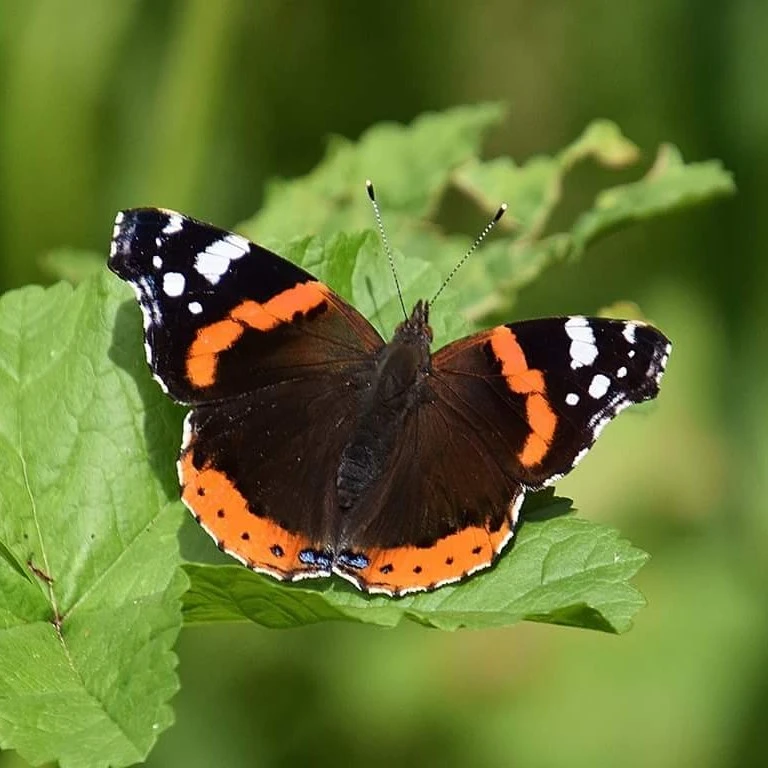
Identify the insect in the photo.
Vanessa atalanta
